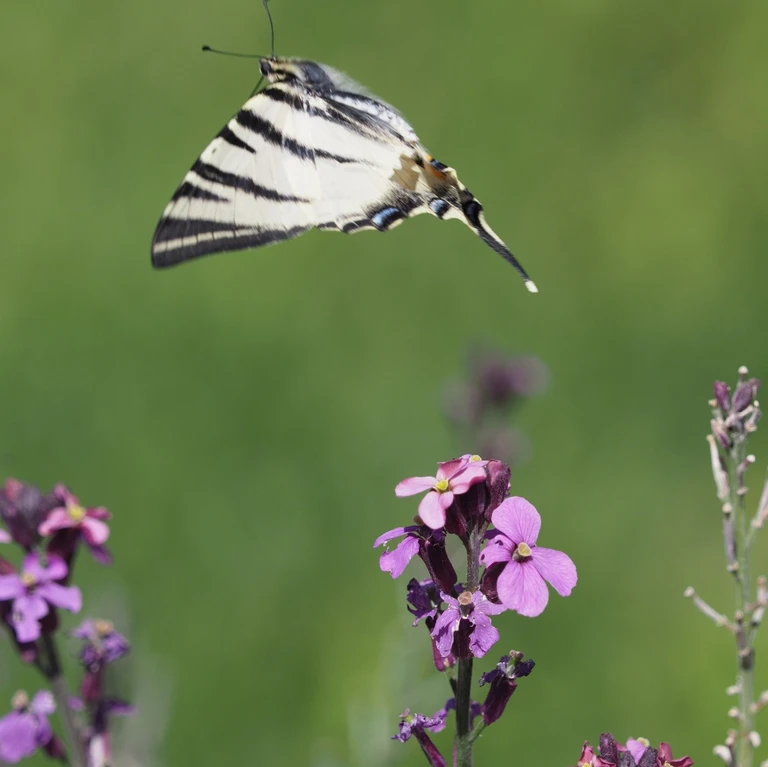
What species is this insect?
Iphiclides podalirius
